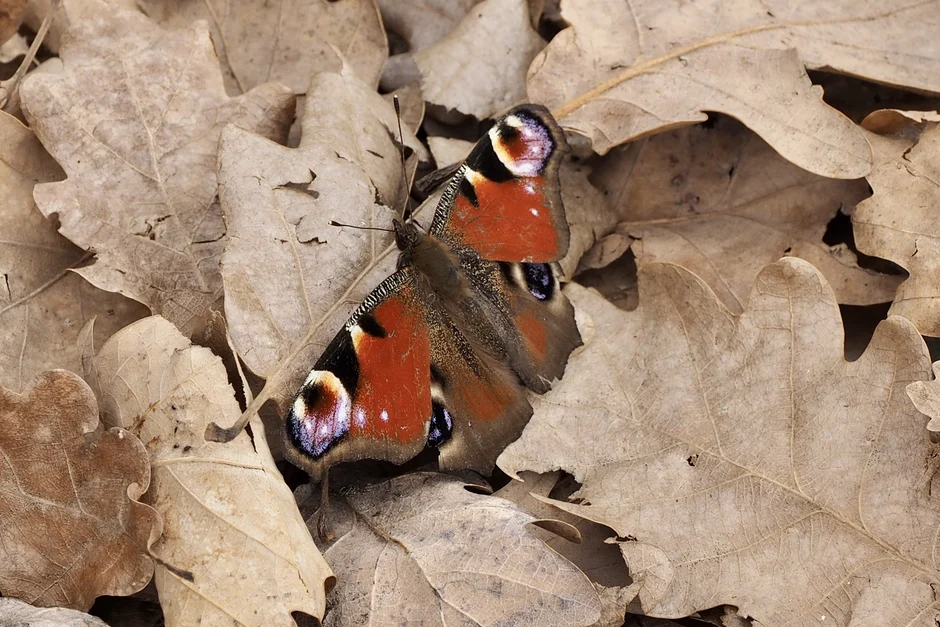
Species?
Aglais io
